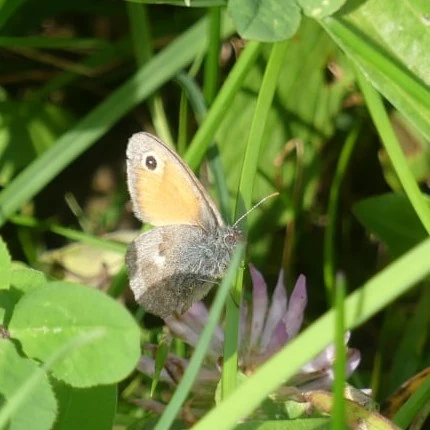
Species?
Coenonympha pamphilus
